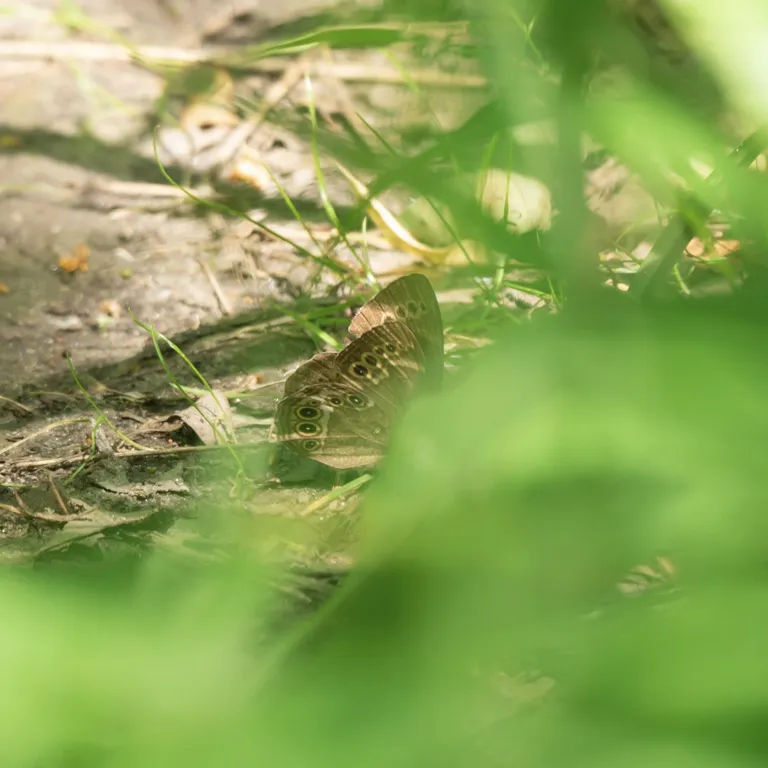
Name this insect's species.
Lopinga achine (also Pararge achine)
